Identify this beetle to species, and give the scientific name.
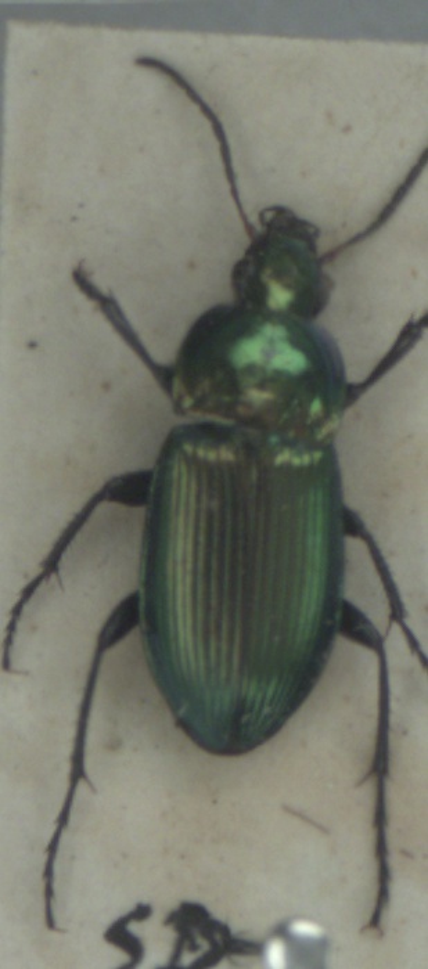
Poecilus versicolor
